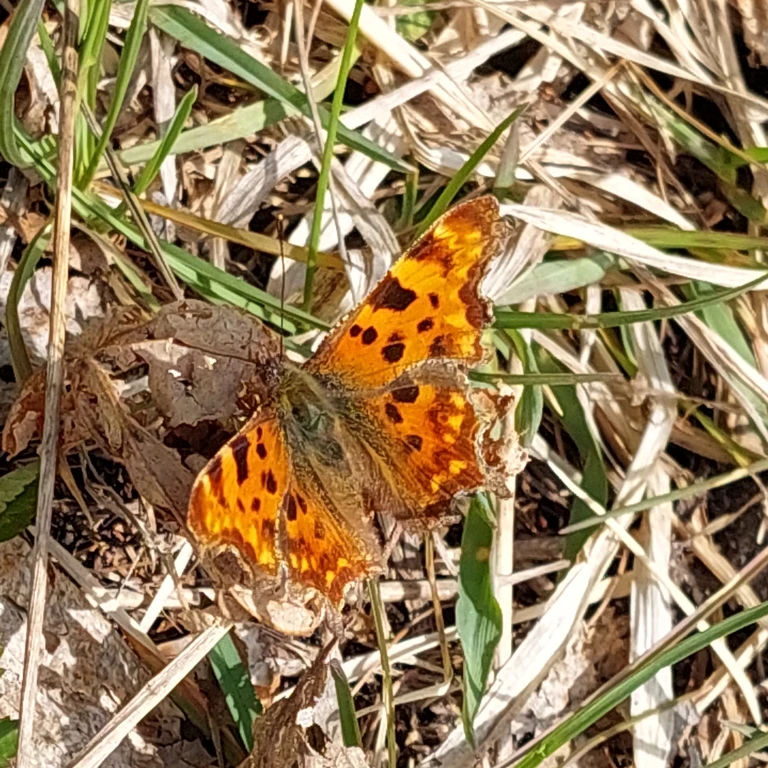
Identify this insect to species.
Polygonia c-album
